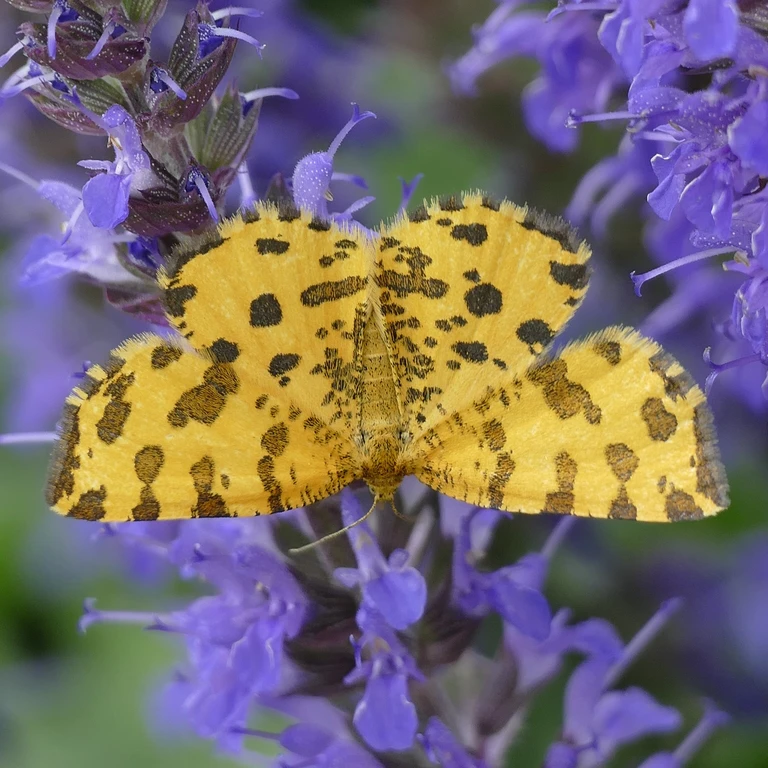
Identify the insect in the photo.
Pseudopanthera macularia
